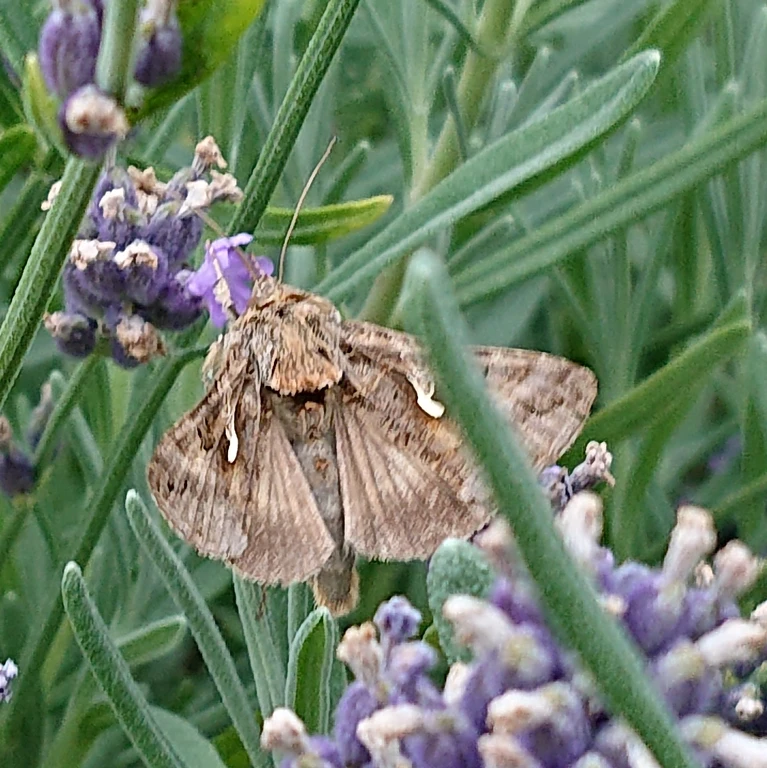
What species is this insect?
Autographa gamma
